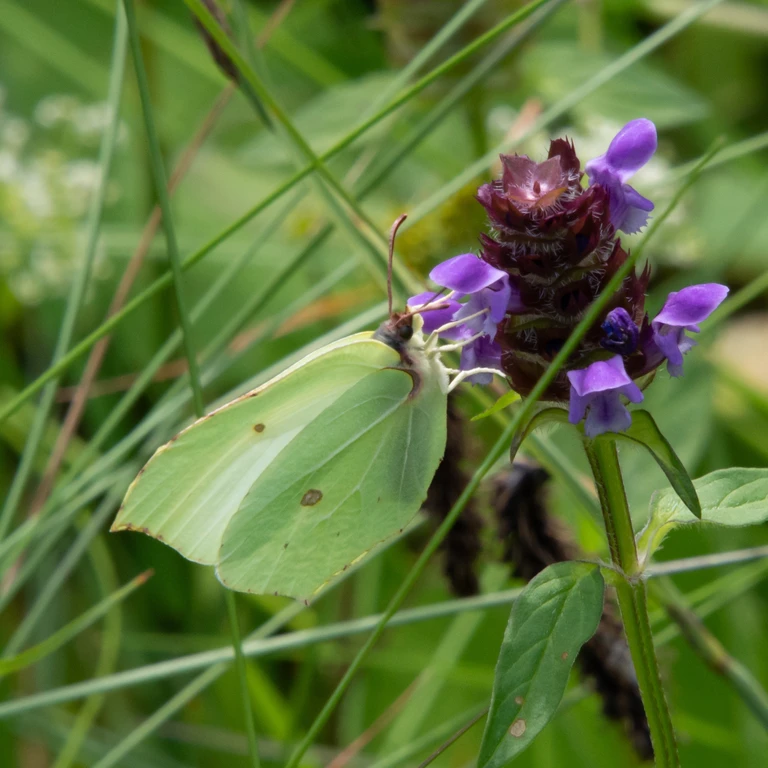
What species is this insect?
Gonepteryx rhamni
